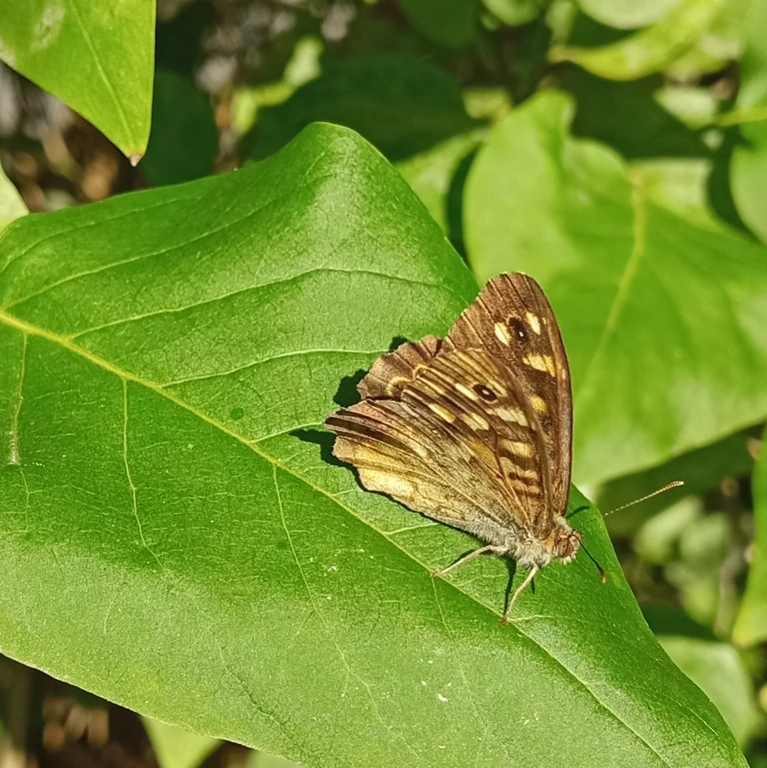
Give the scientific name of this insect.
Pararge aegeria
